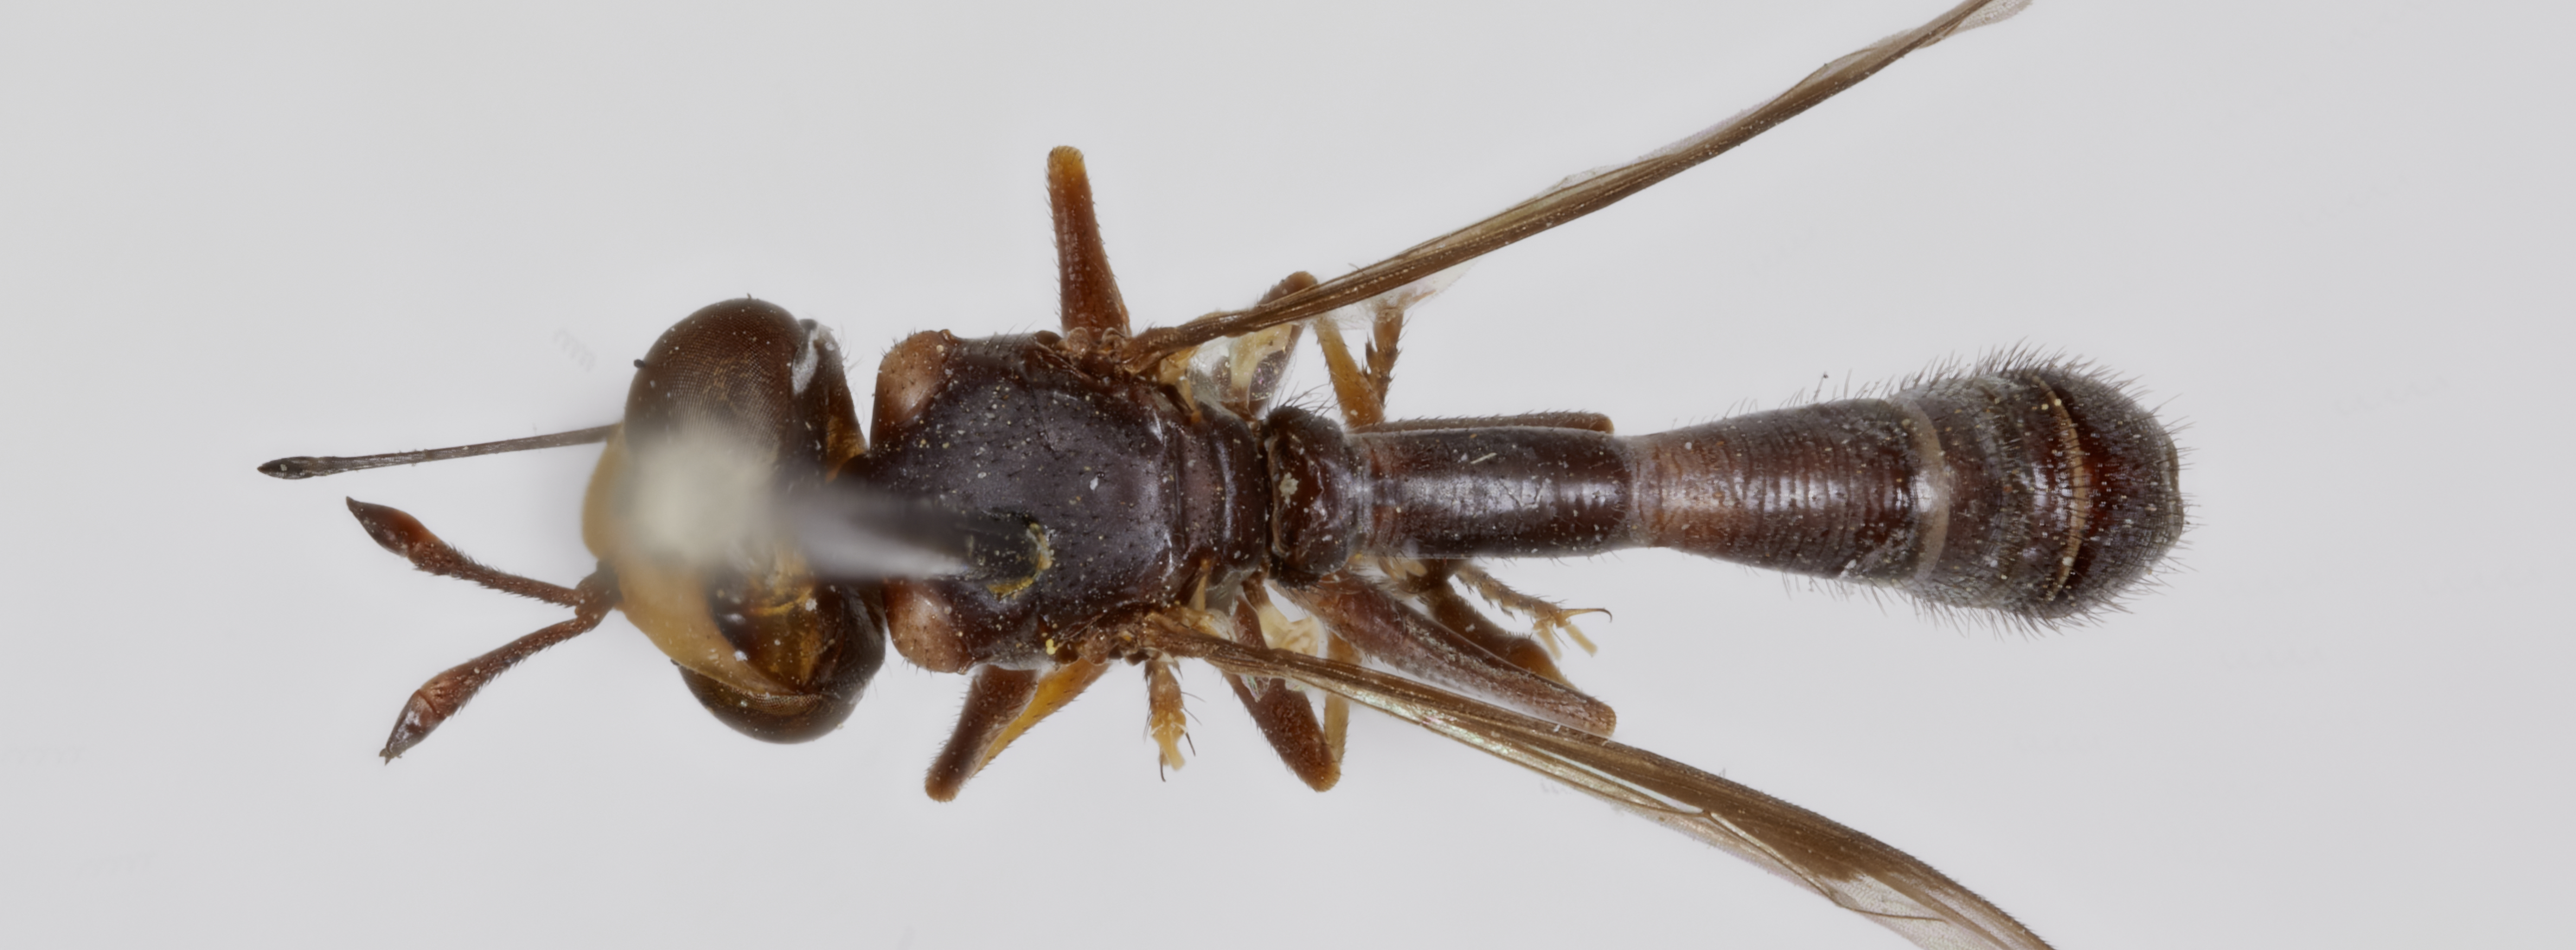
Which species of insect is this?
Physocephala flavifacies
